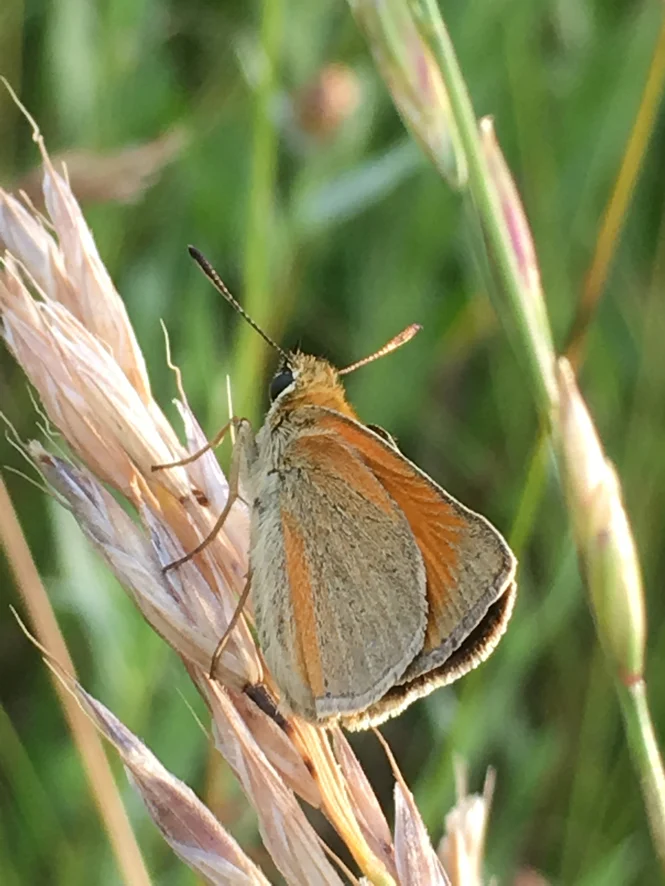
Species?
Thymelicus lineola
